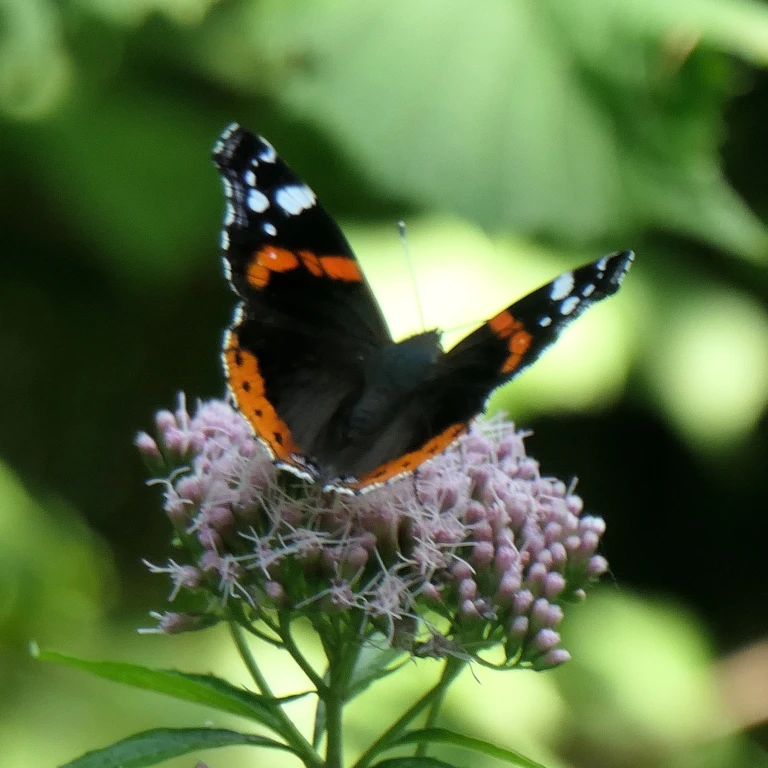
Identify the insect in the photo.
Vanessa atalanta
